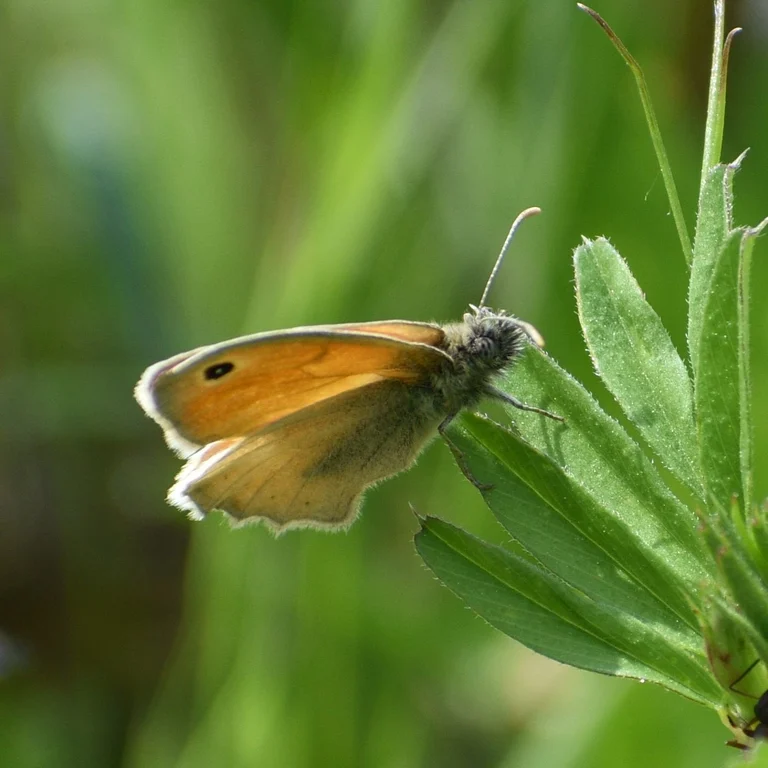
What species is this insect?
Coenonympha pamphilus
